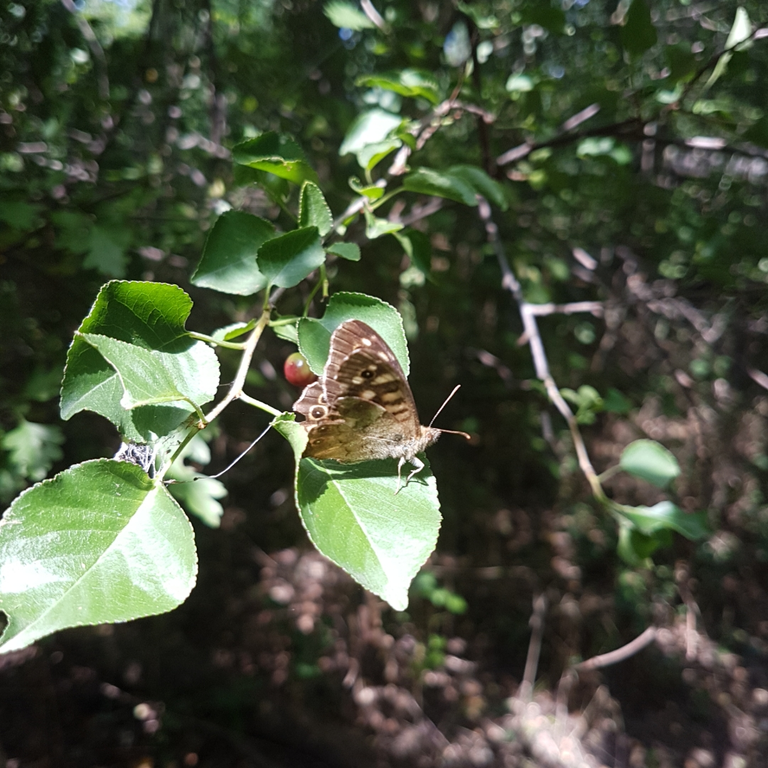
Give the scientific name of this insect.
Pararge aegeria
